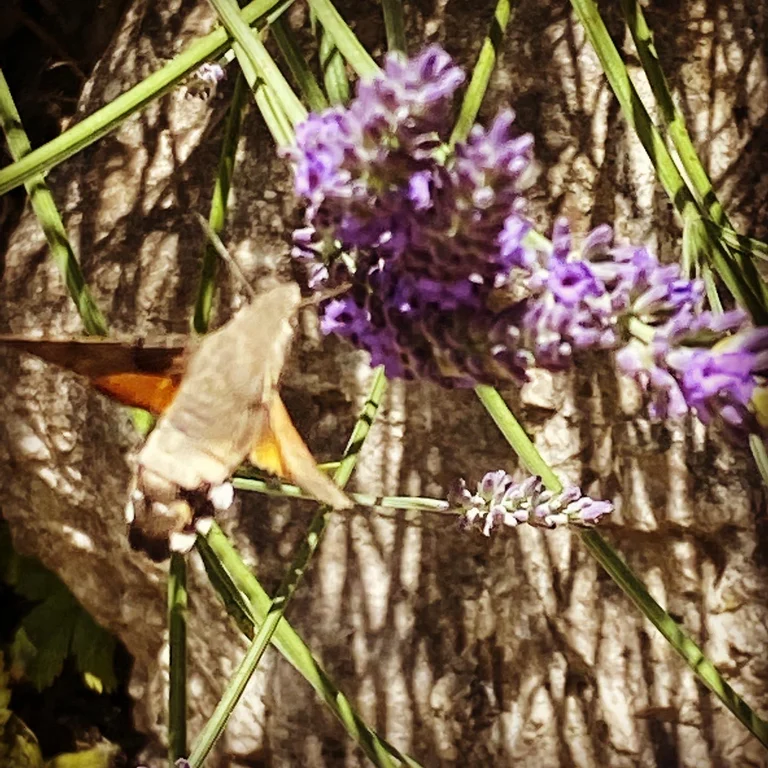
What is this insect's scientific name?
Macroglossum stellatarum
